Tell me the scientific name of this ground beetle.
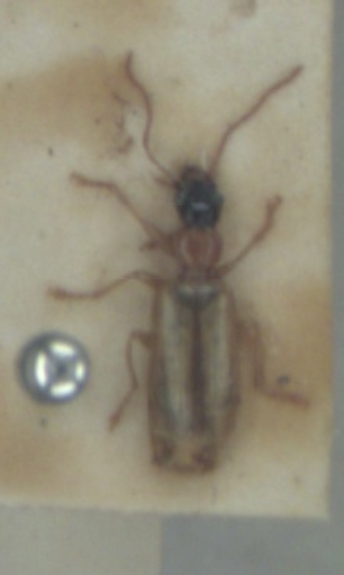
Demetrias atricapillus
